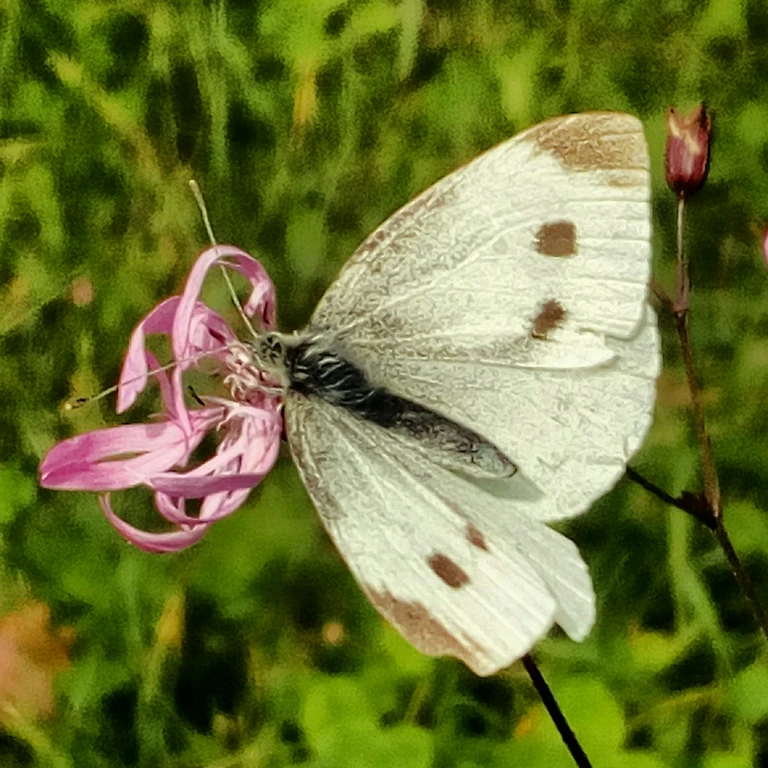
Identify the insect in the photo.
Pieris rapae
